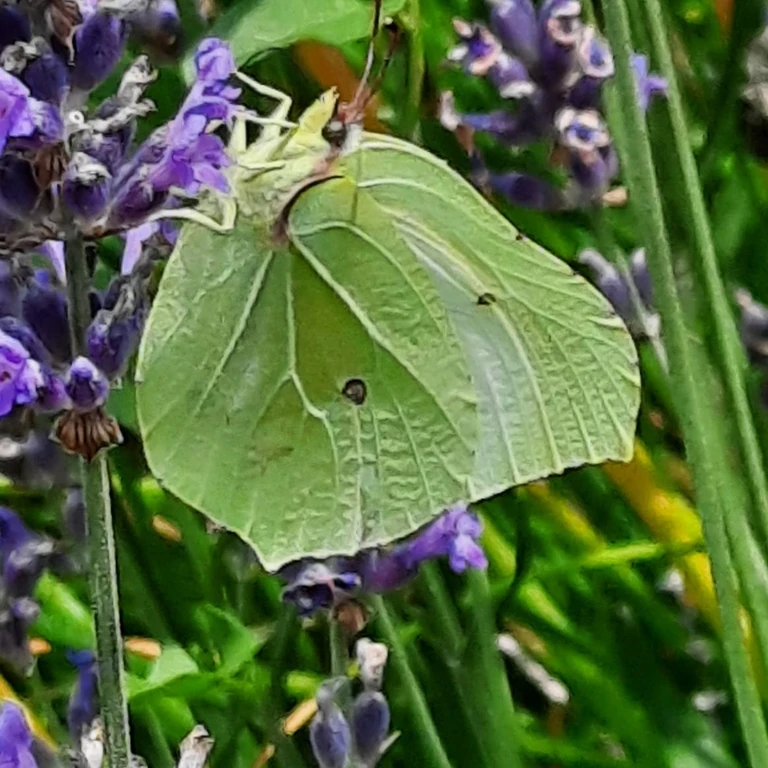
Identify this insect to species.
Gonepteryx rhamni
